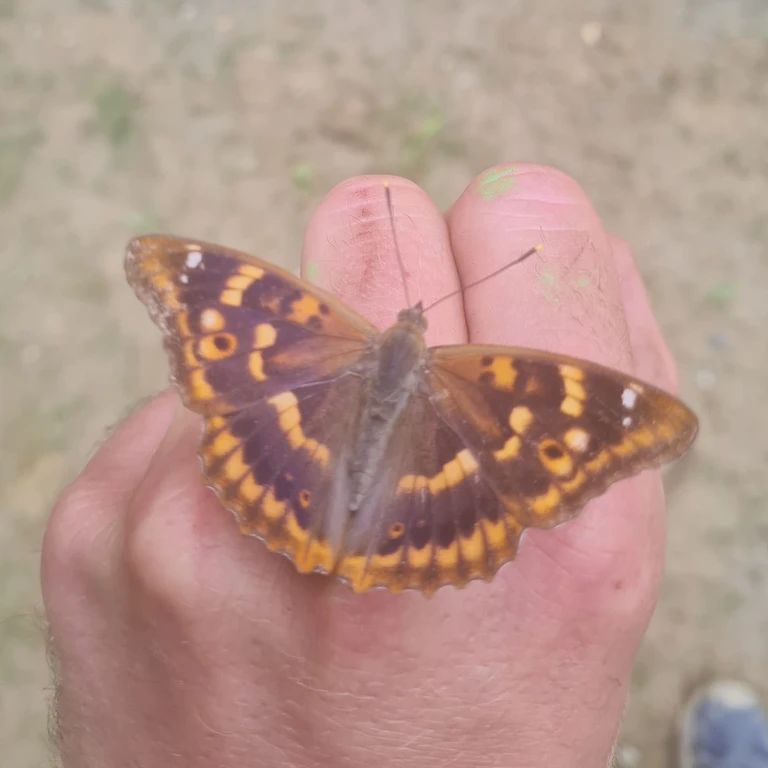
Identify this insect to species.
Apatura ilia
